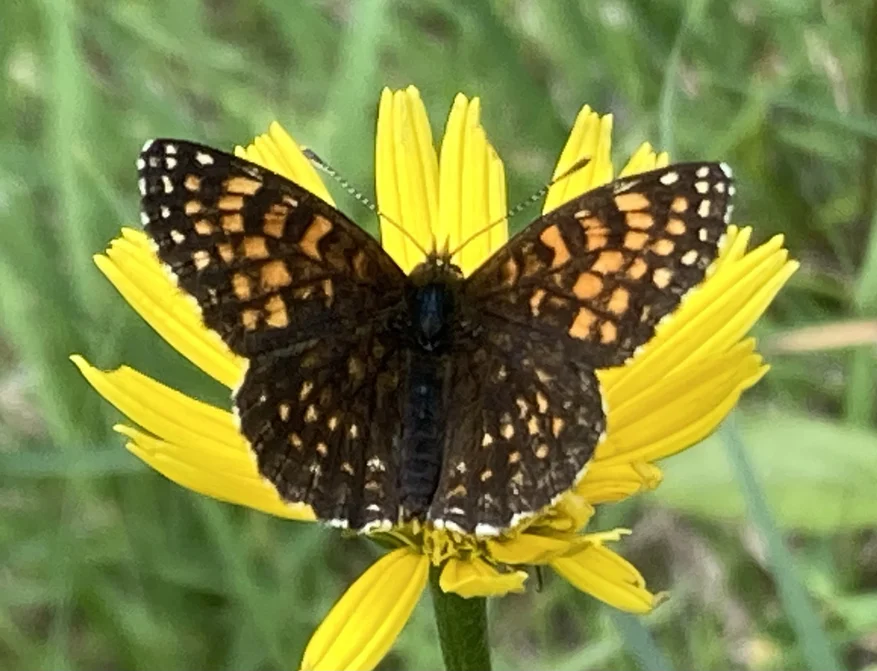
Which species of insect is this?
Melitaea diamina
